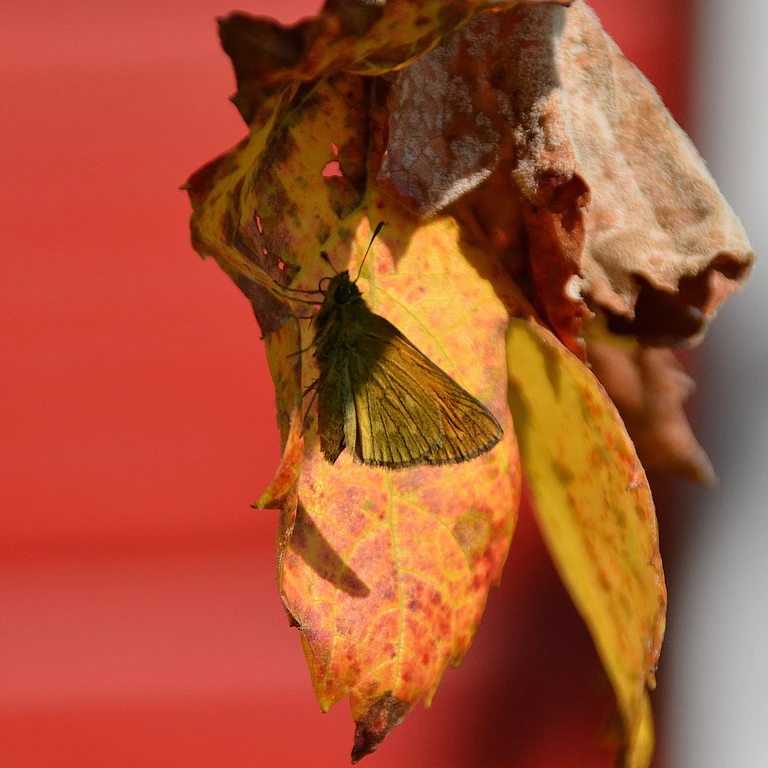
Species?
Ochlodes sylvanus (also Ochlodes venata)
